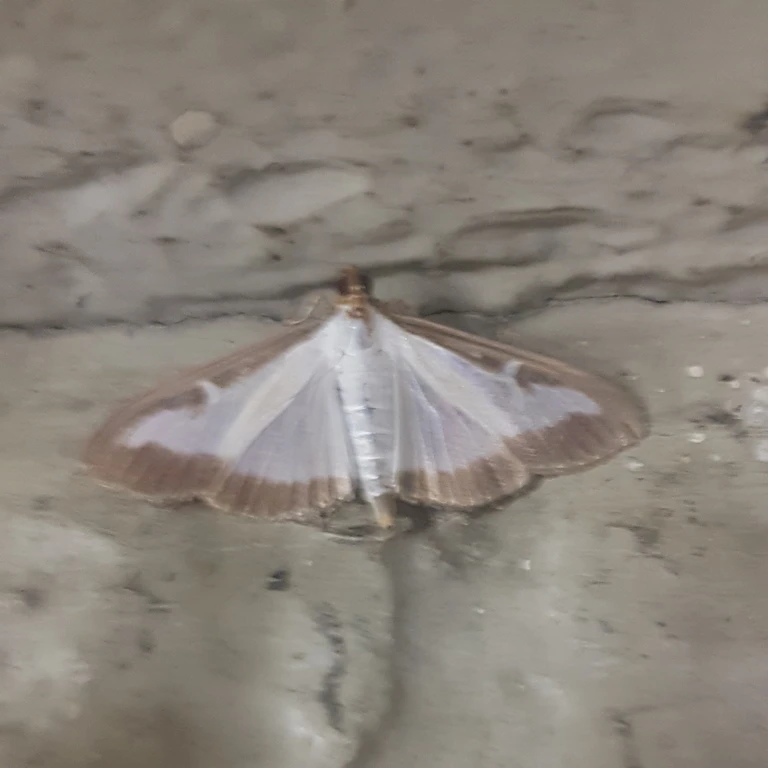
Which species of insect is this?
Cydalima perspectalis
